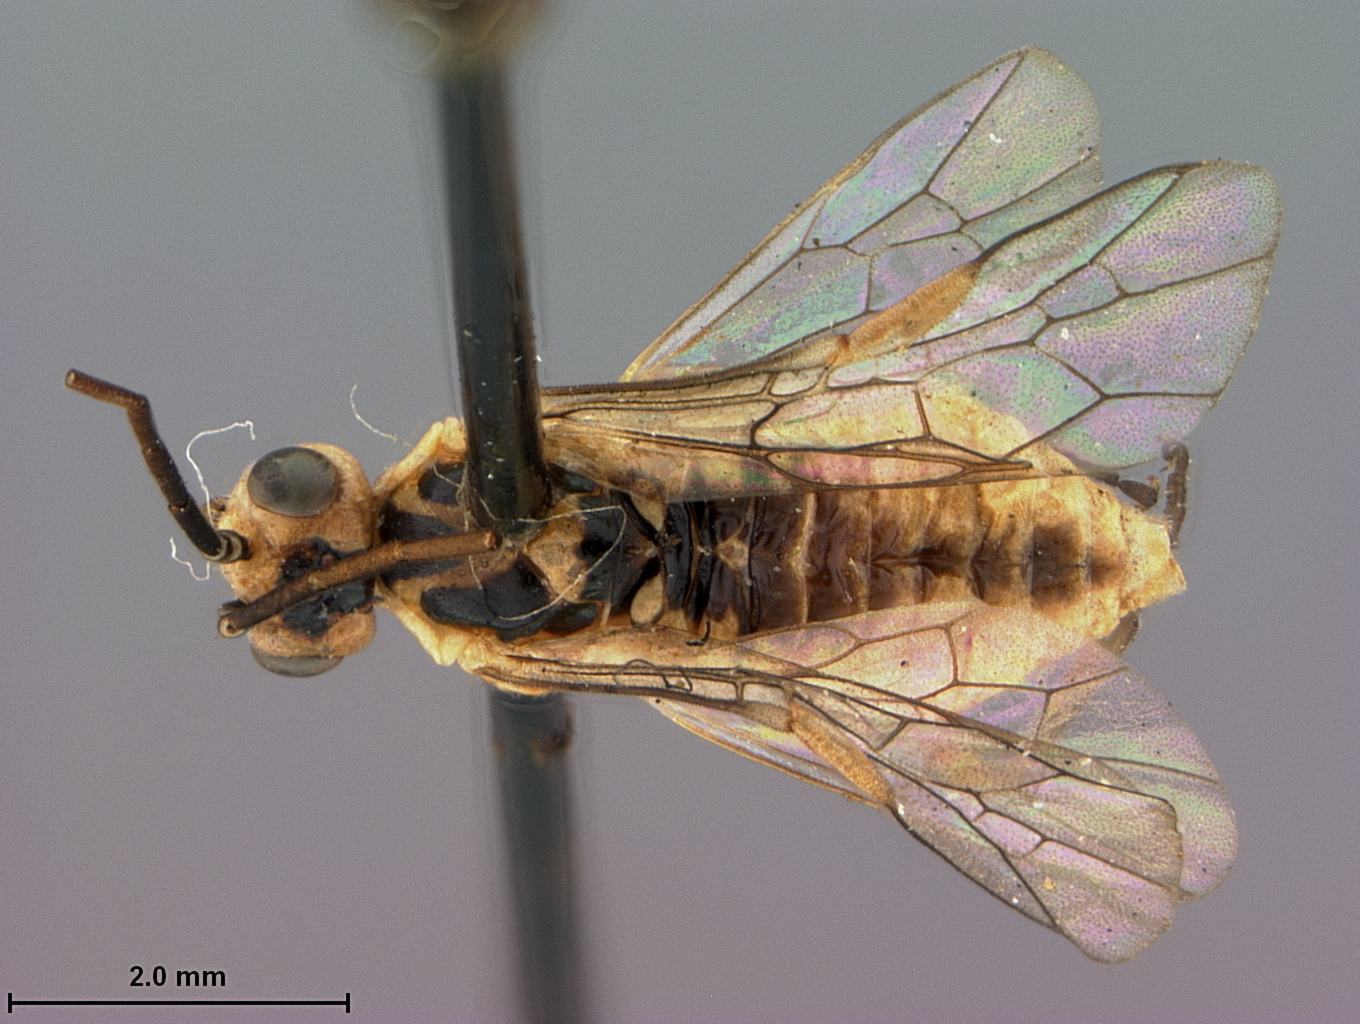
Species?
Pteronidea vanduzeei
